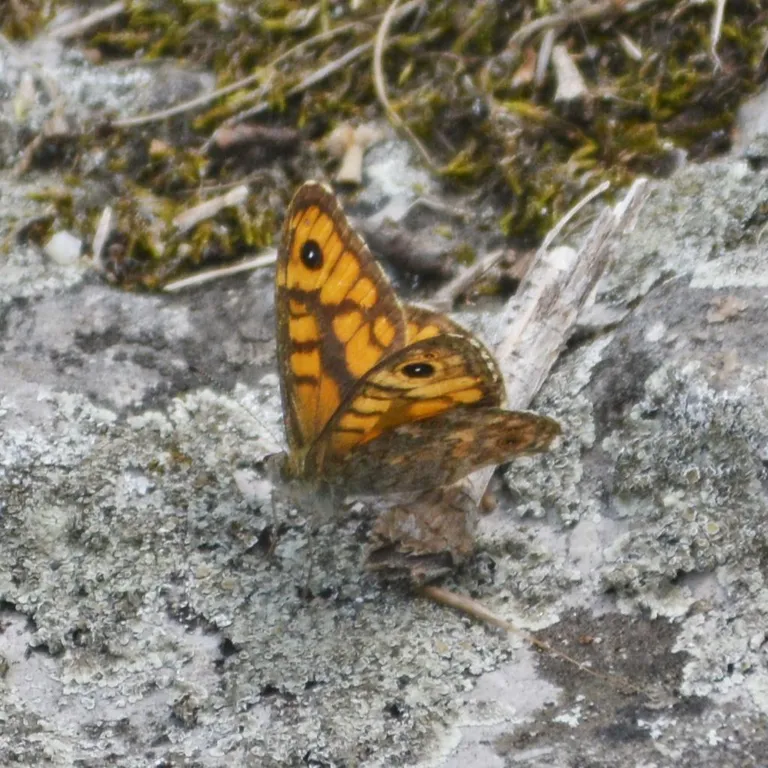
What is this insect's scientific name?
Lasiommata megera (also Pararge megera)
